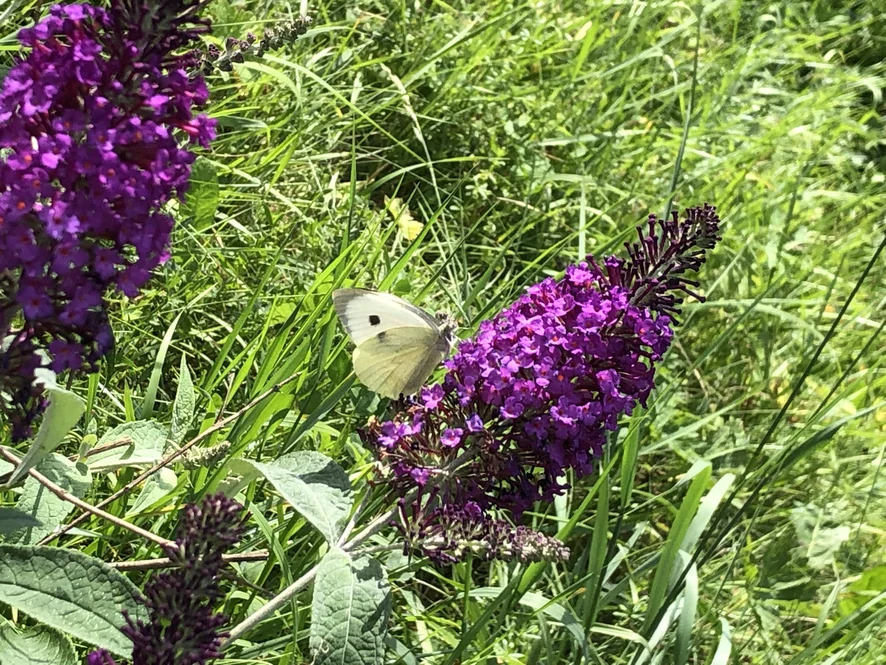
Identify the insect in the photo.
Pieris brassicae
